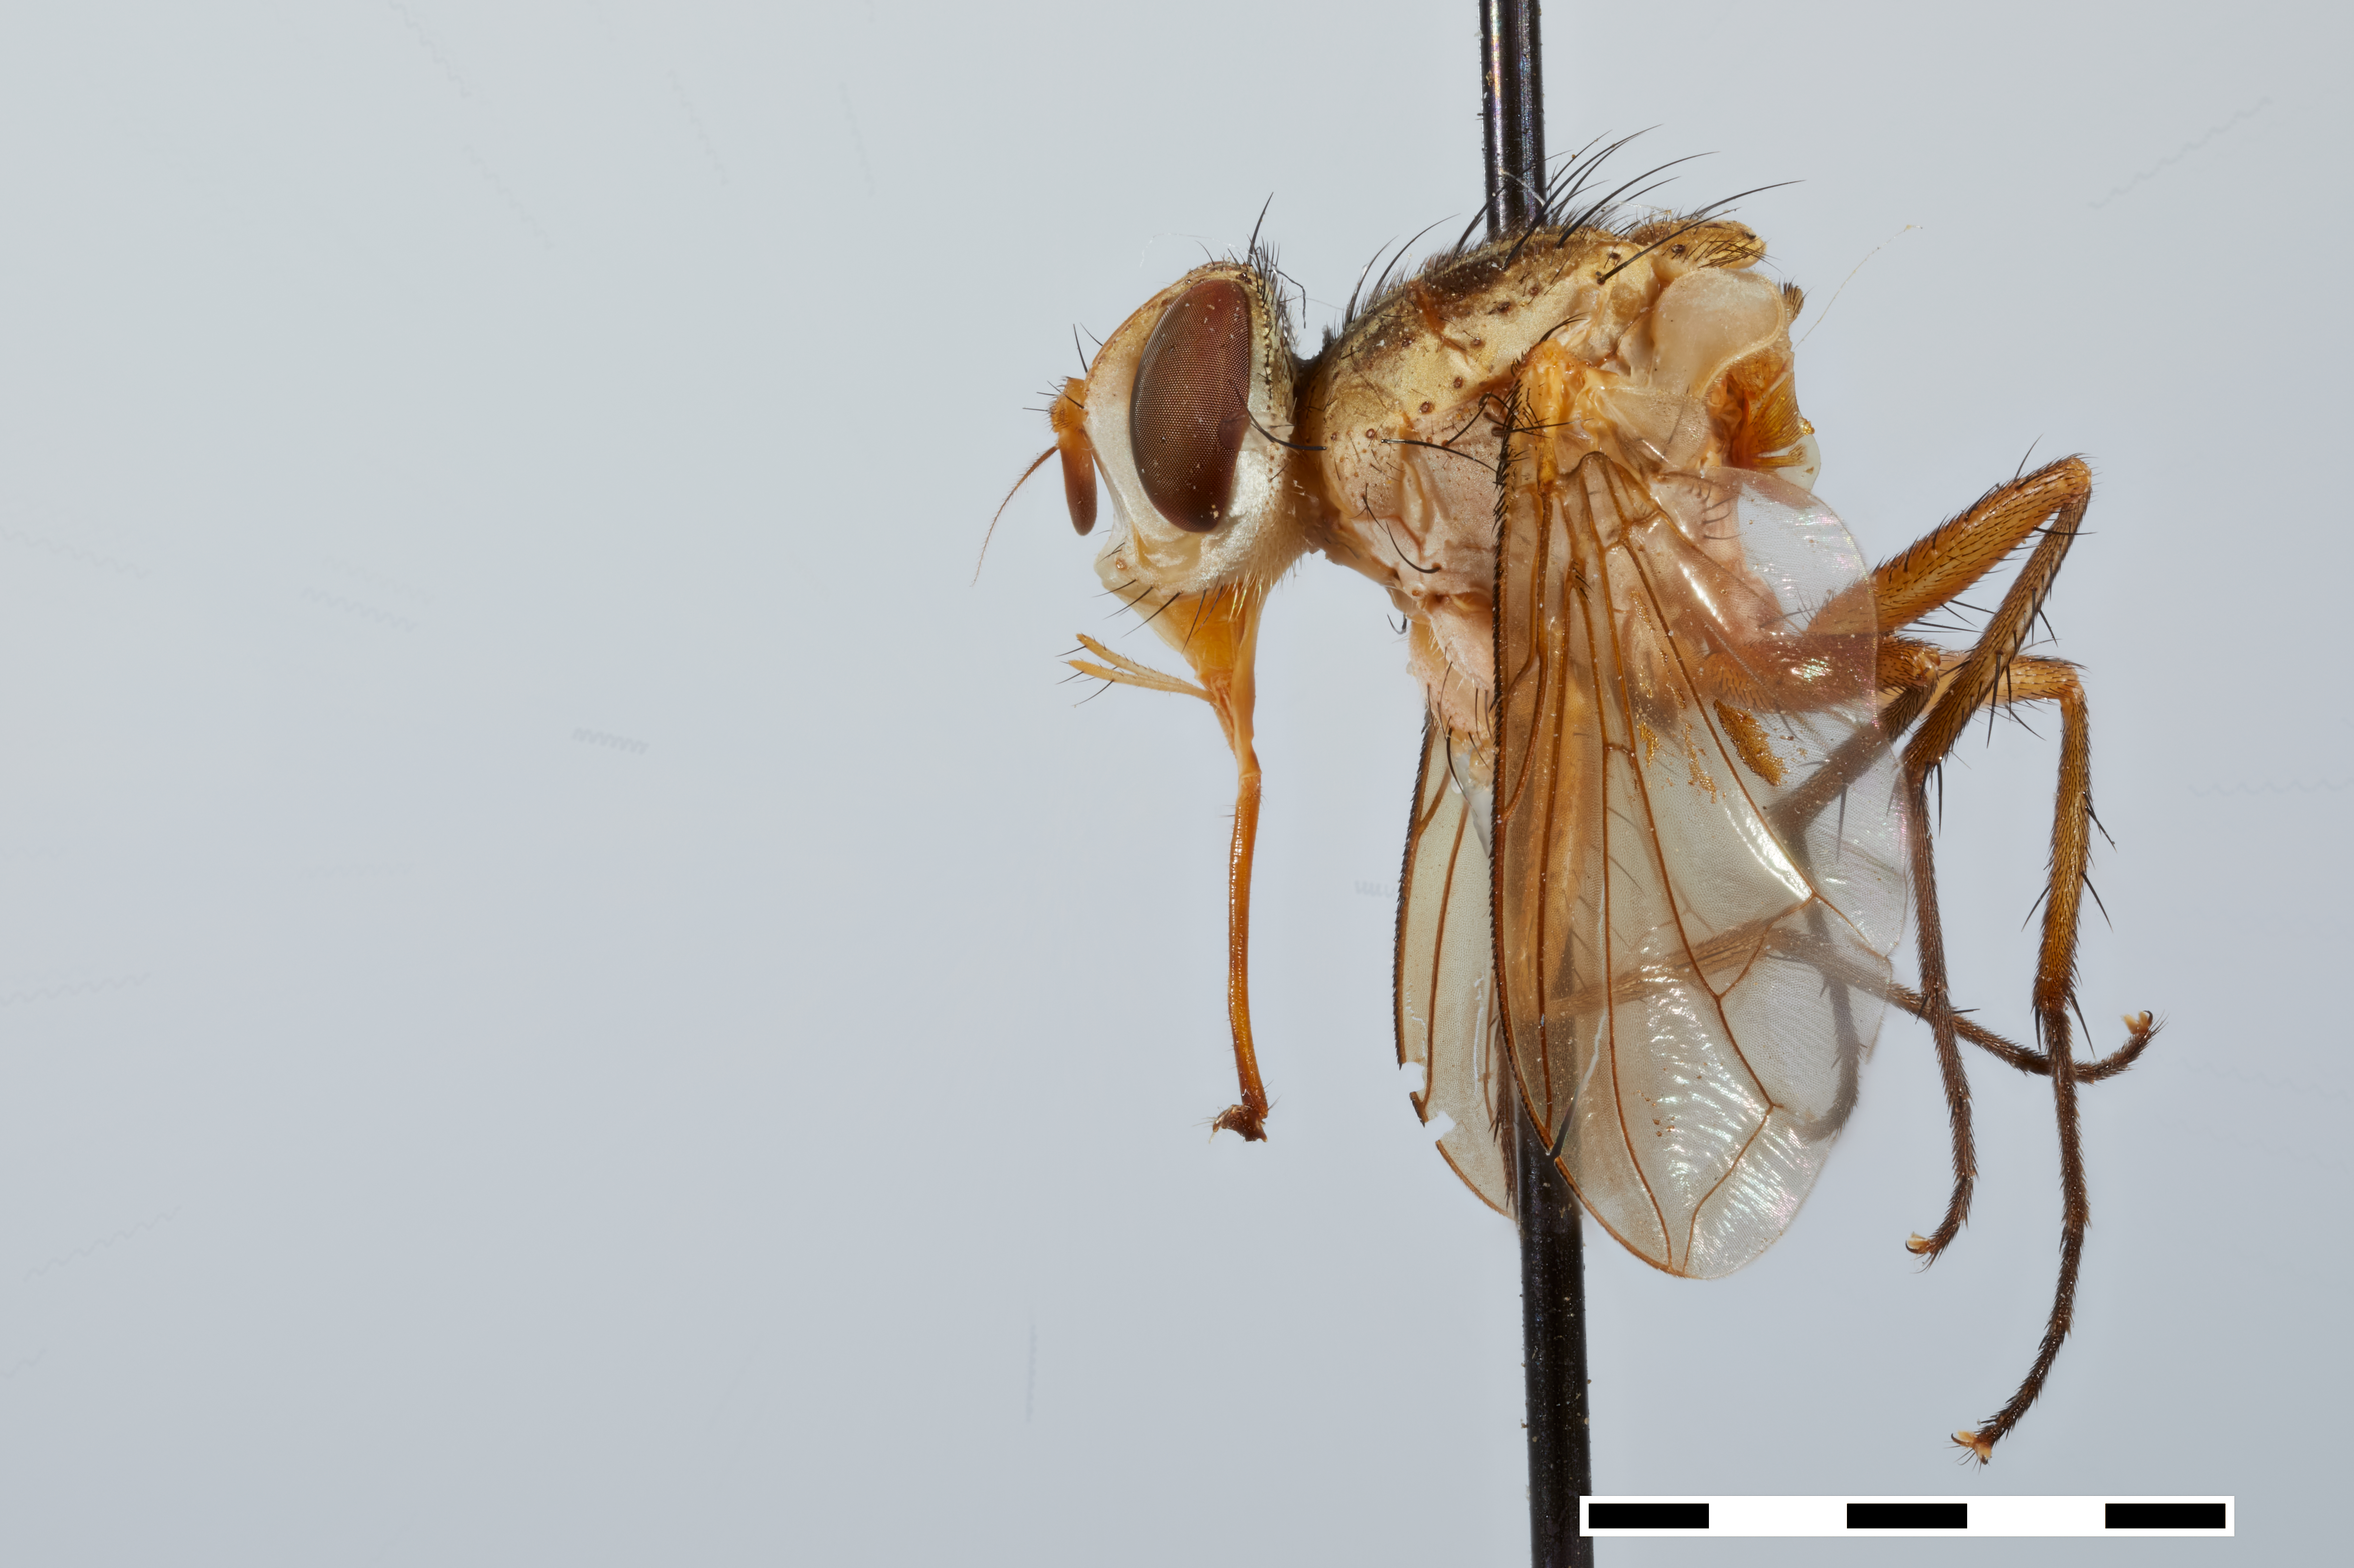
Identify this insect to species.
Eumyobia flava
